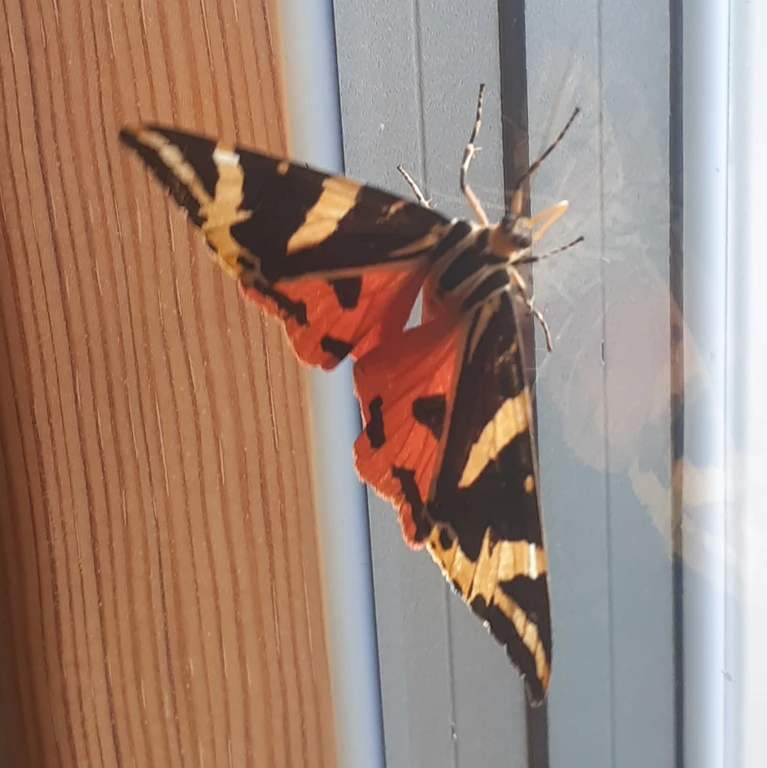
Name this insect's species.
Euplagia quadripunctaria
